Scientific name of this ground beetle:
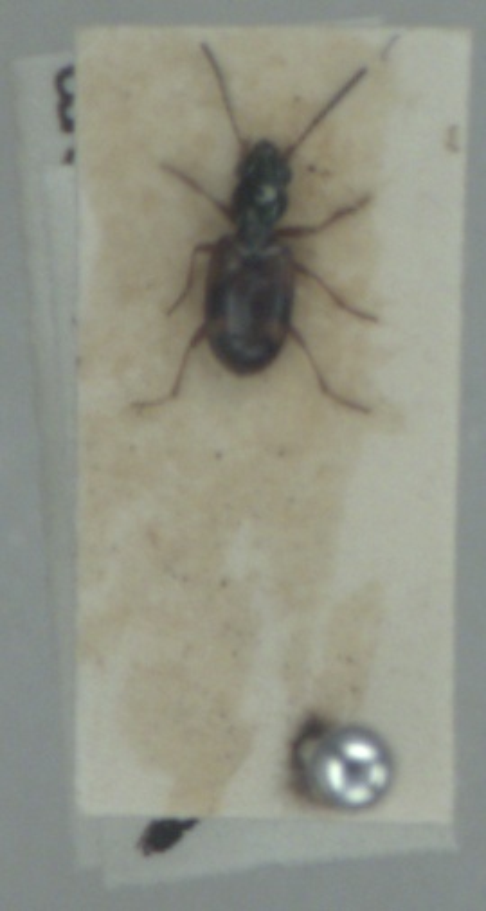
Bembidion articulatum
